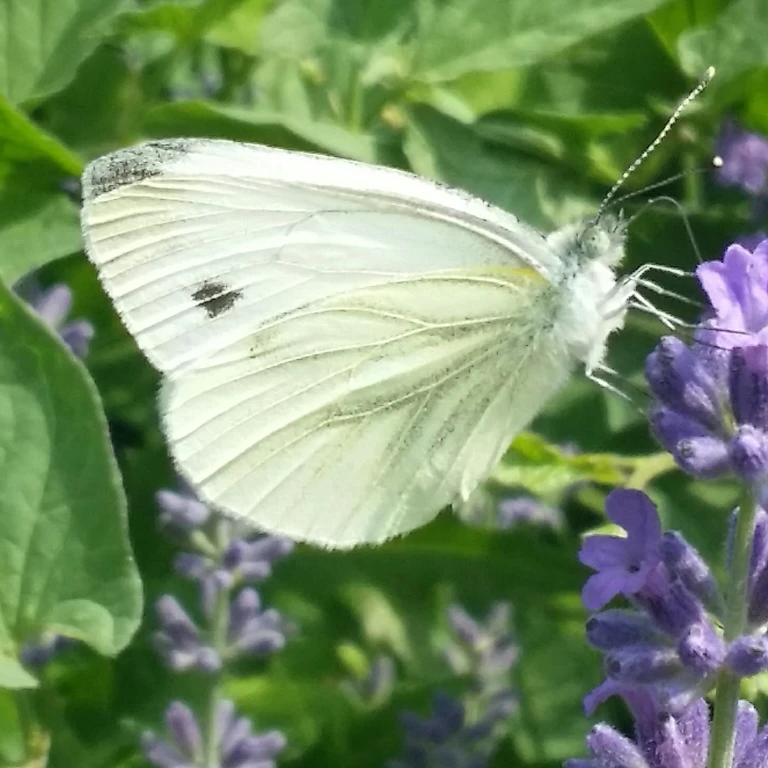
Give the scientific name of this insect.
Pieris napi
